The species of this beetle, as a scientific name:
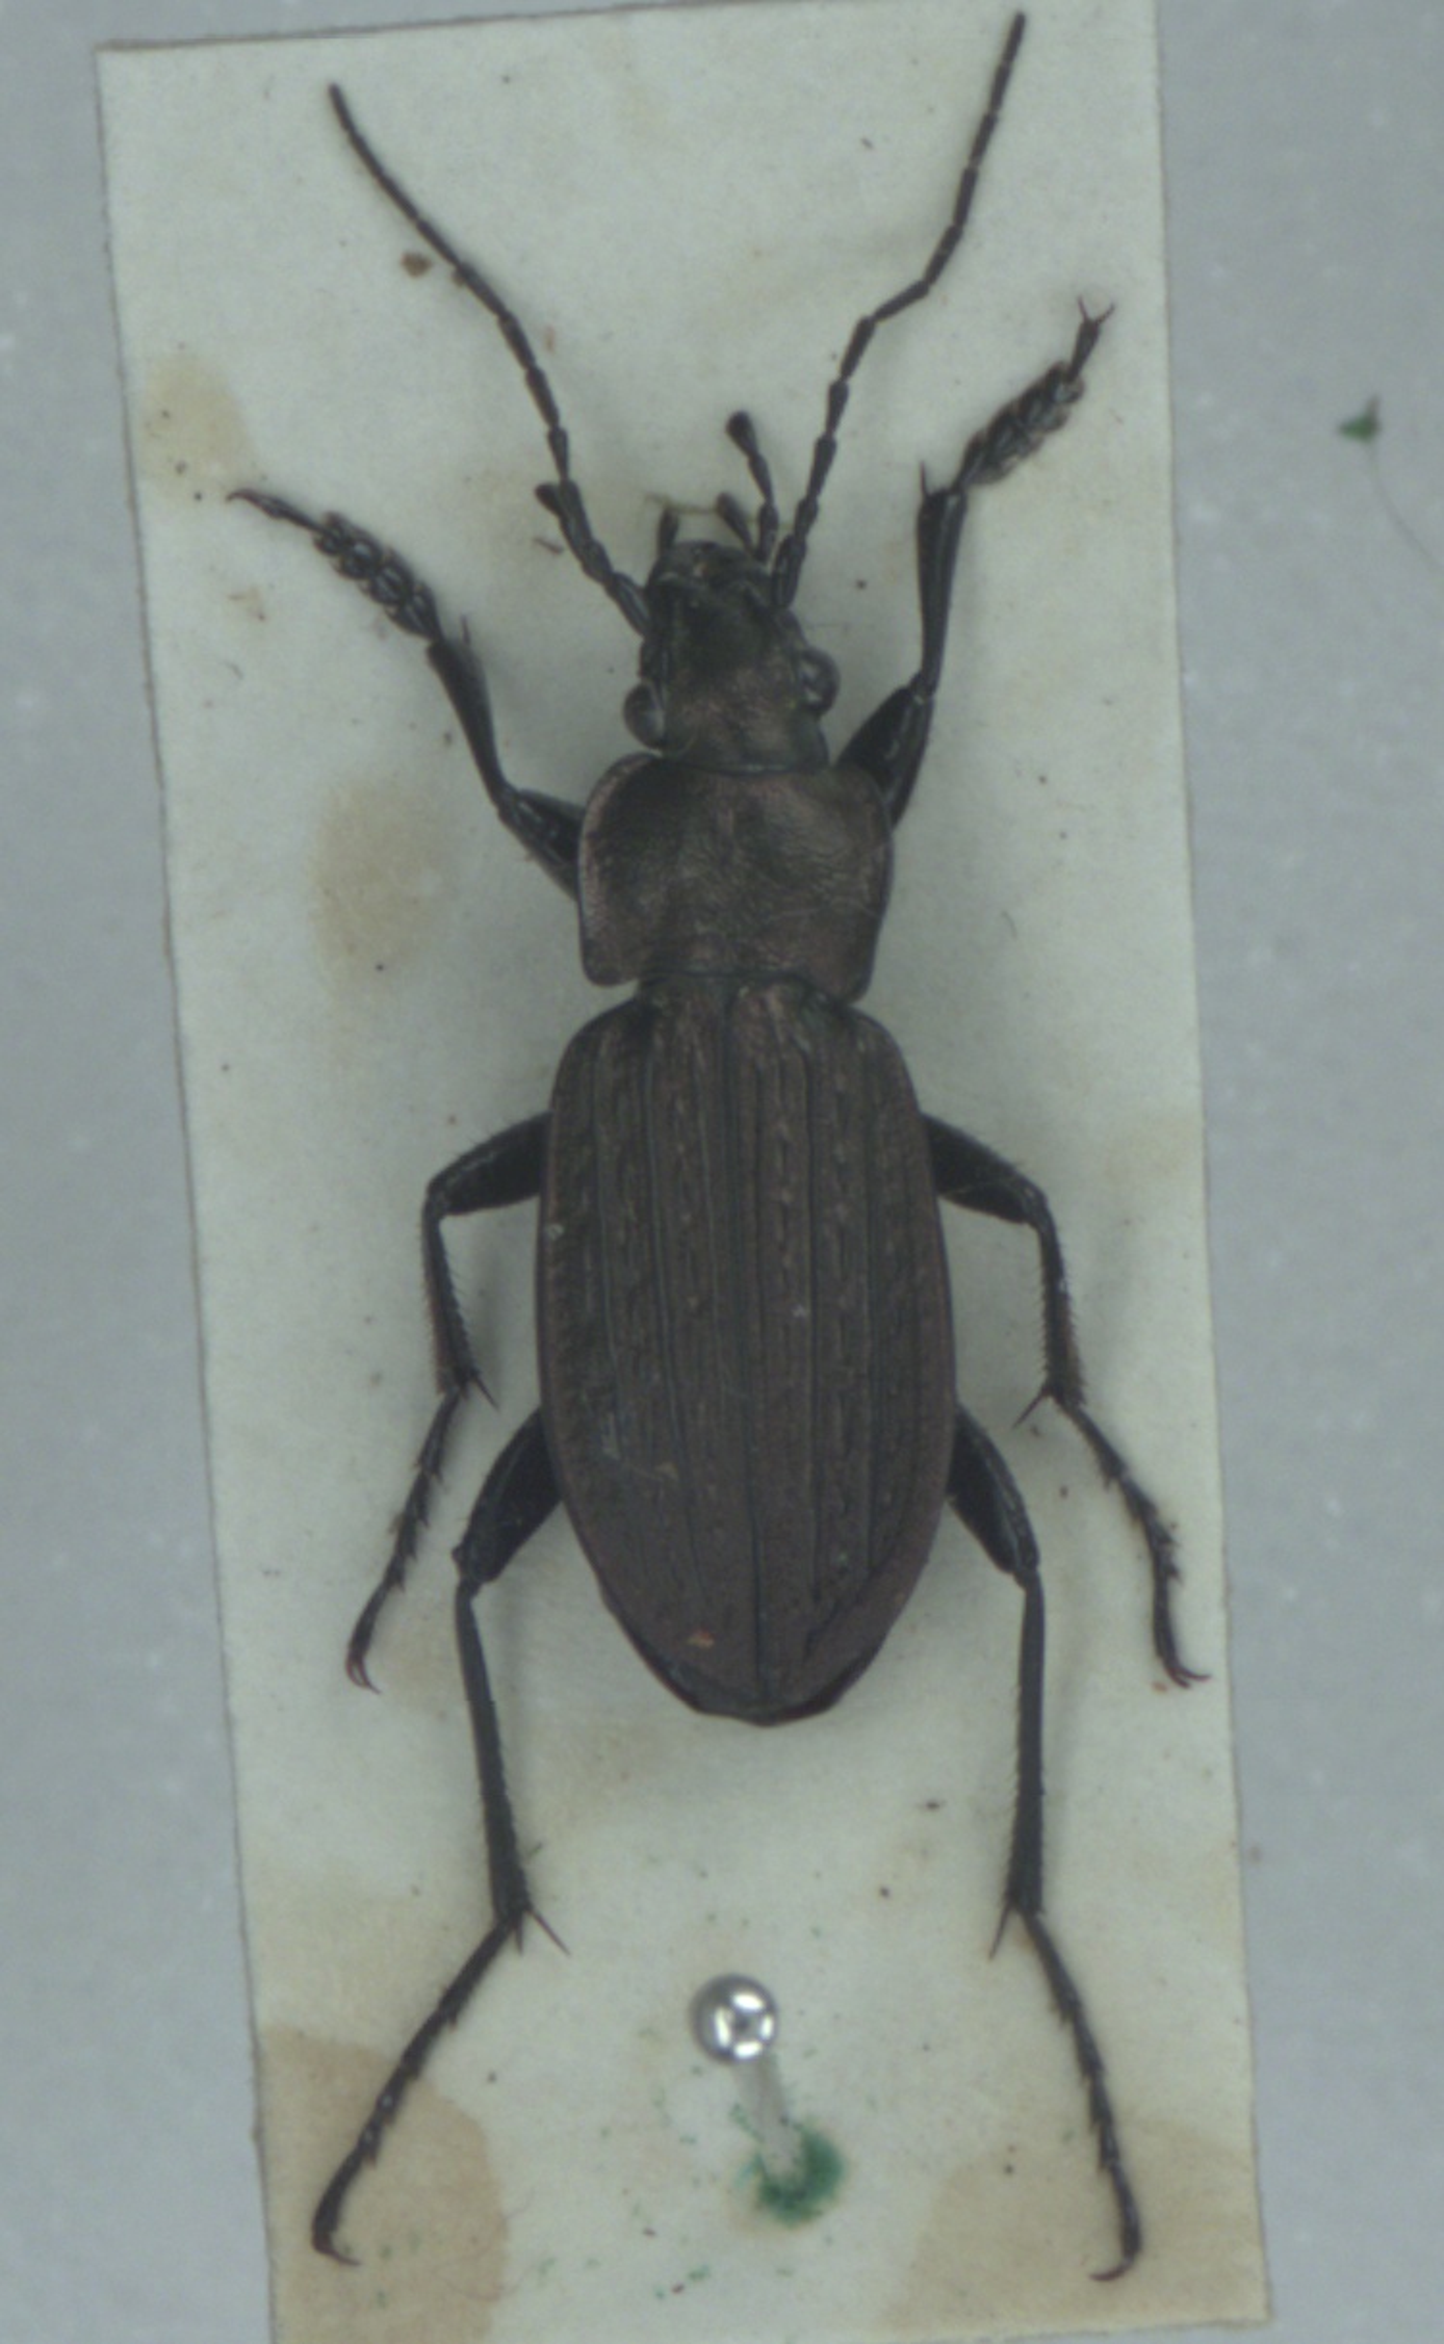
Carabus granulatus
